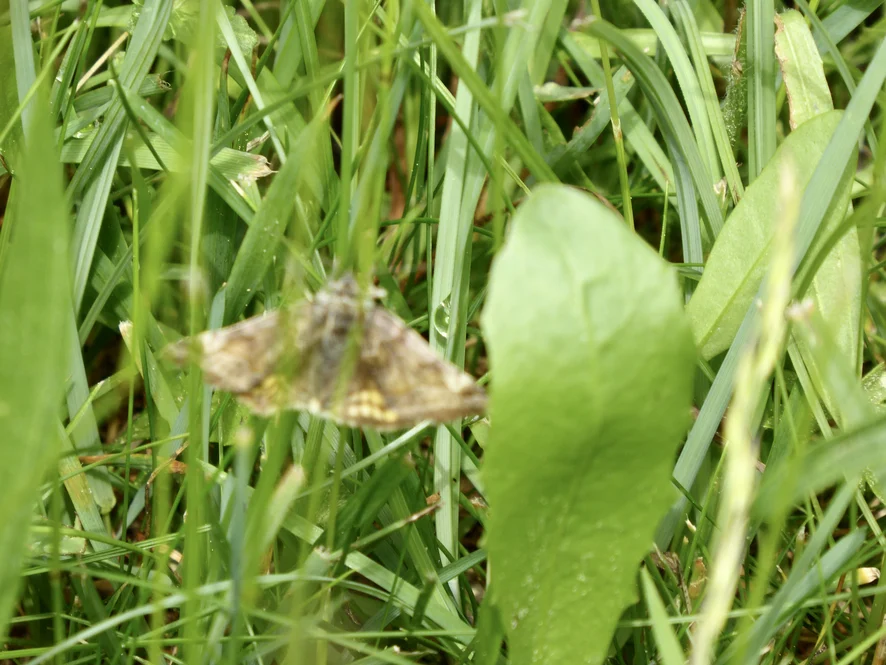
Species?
Euclidia glyphica
